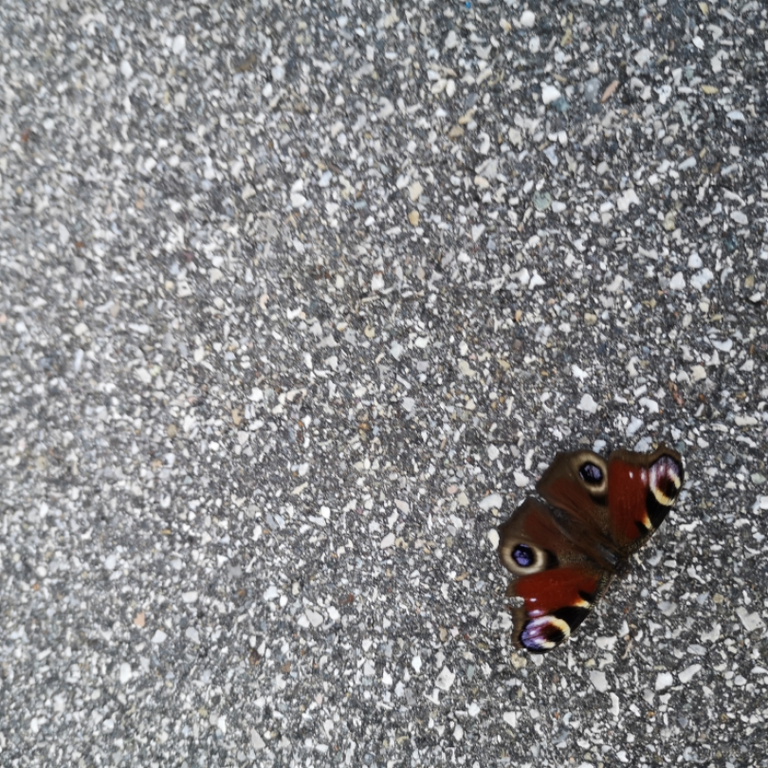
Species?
Aglais io
